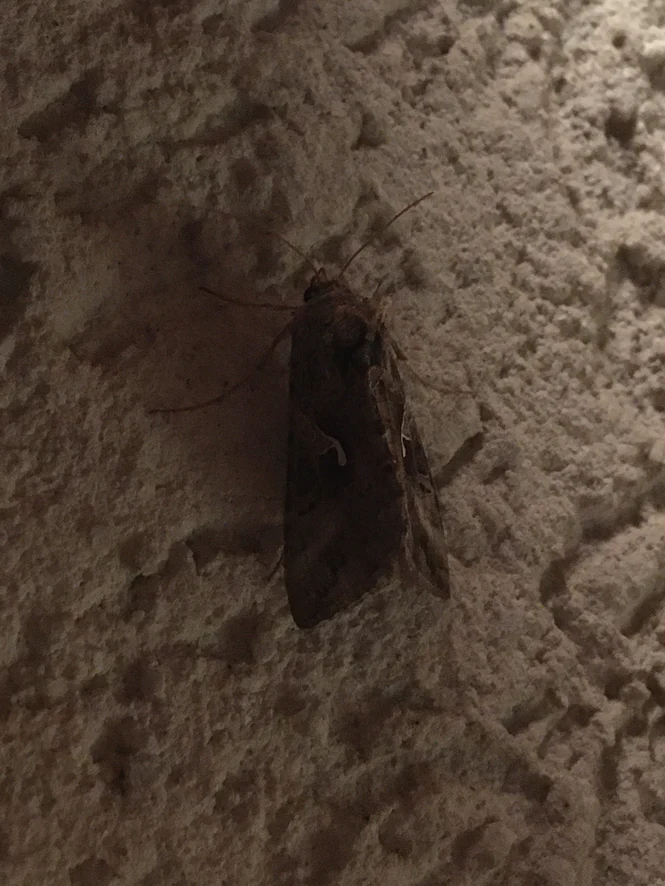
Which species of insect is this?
Autographa gamma
